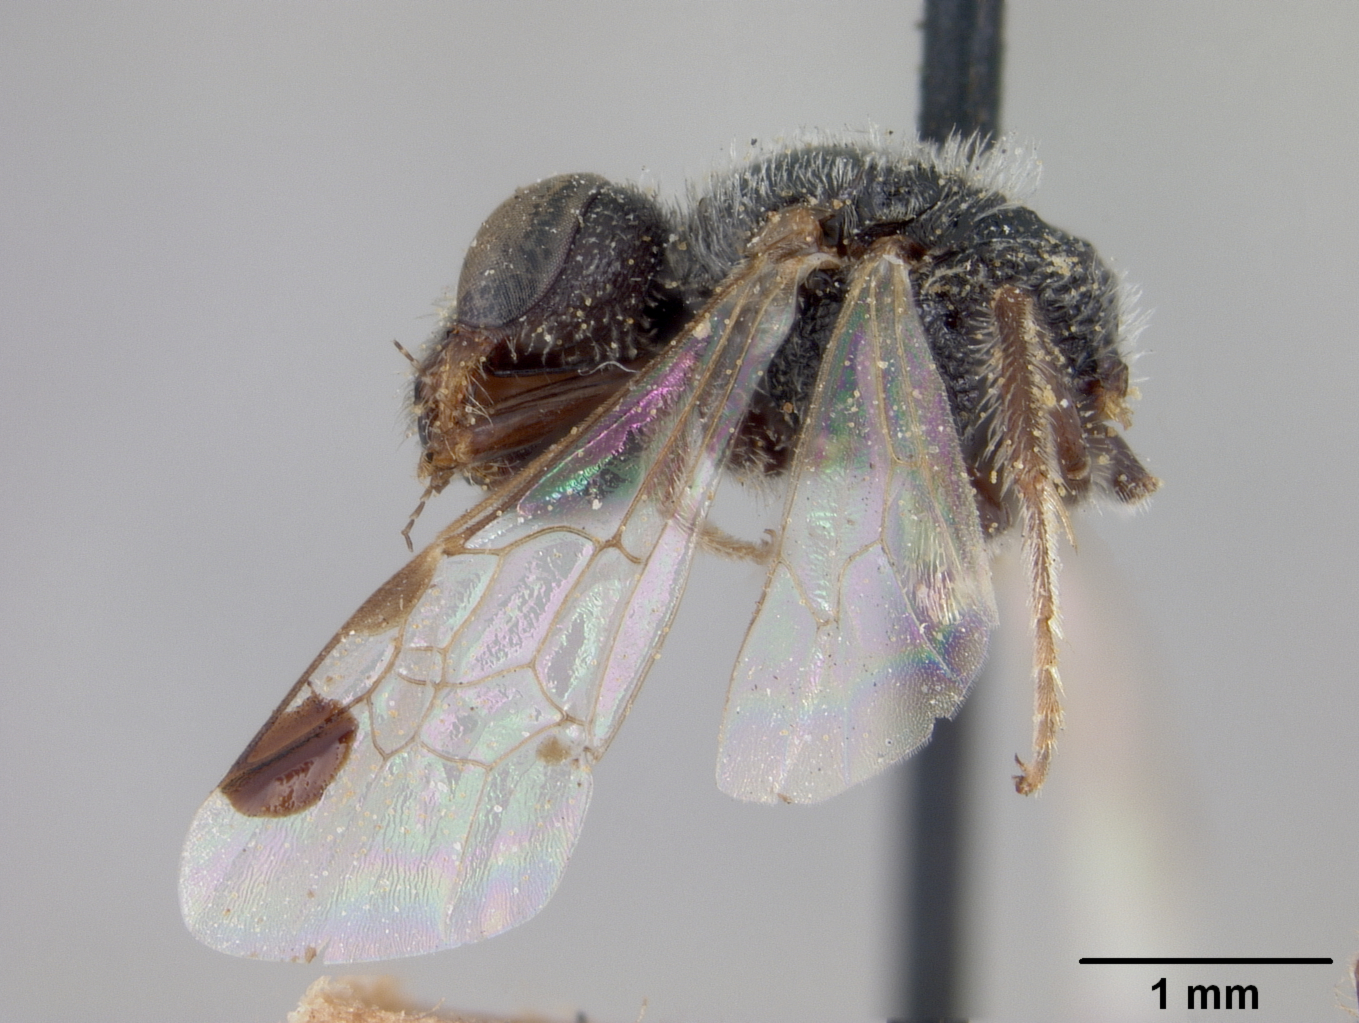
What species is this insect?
Sphecodes nephelotus
